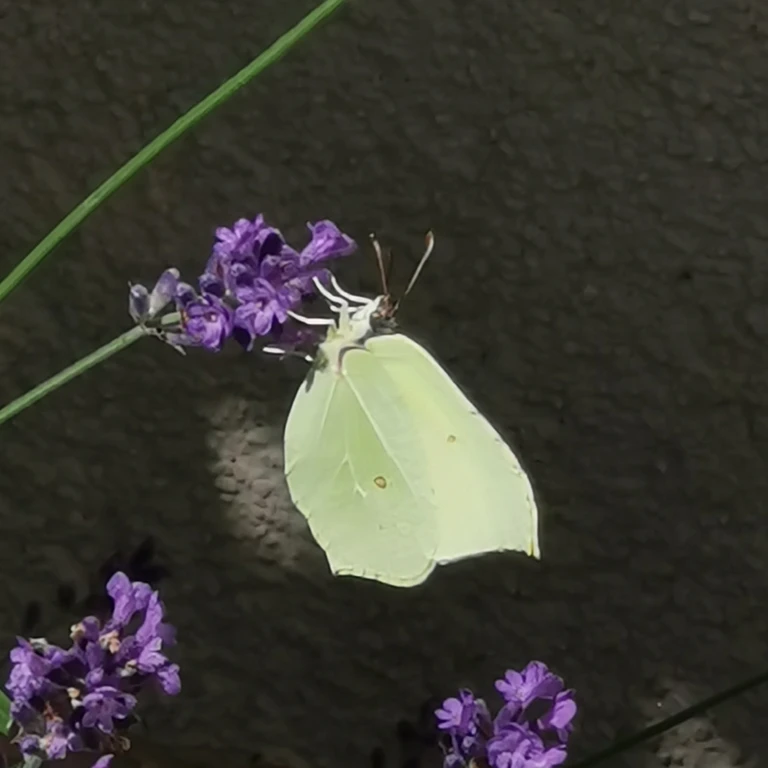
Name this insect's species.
Gonepteryx rhamni
